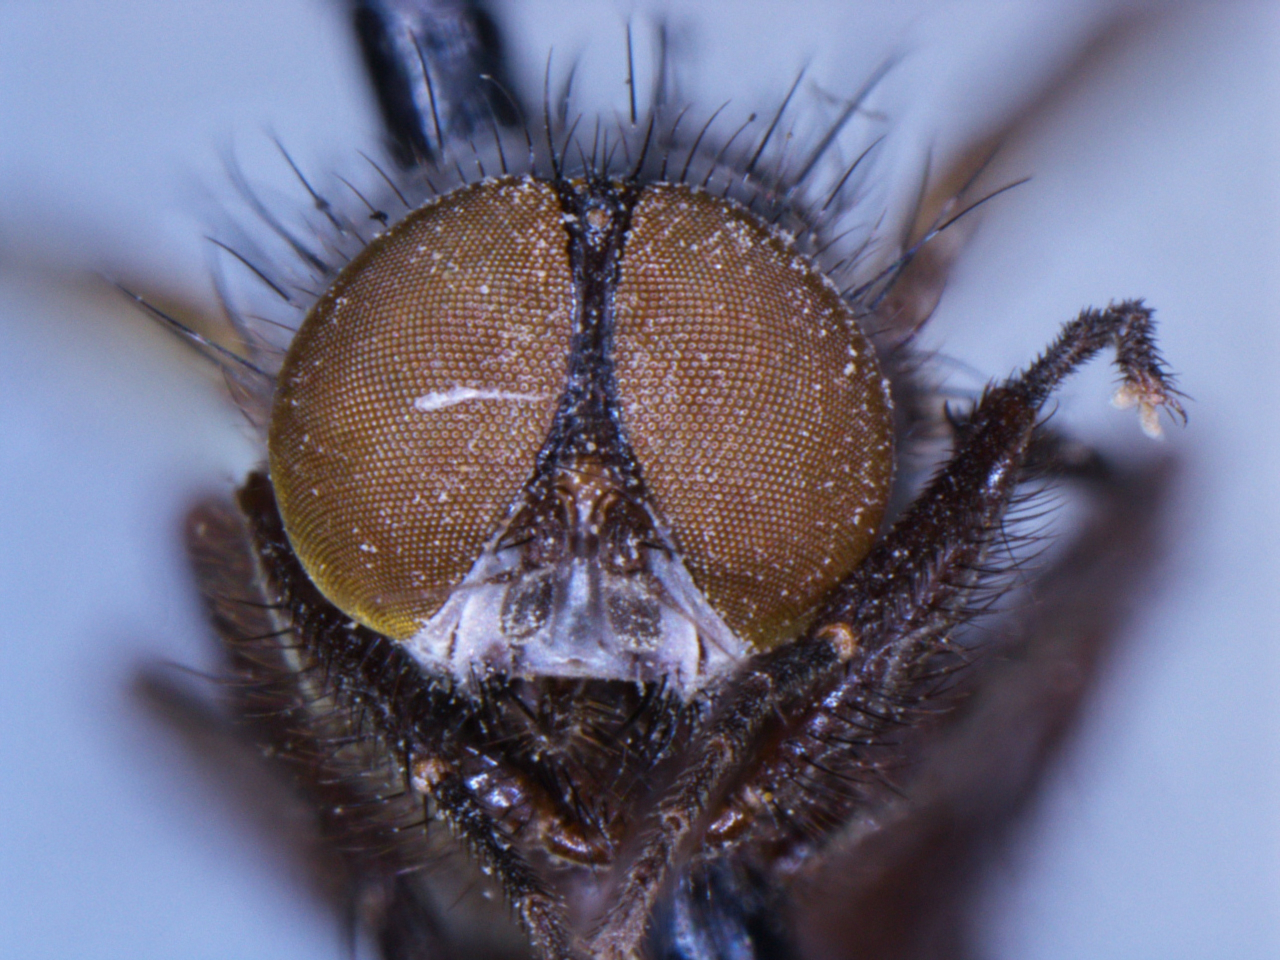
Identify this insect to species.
Hydrotaea nidicola
